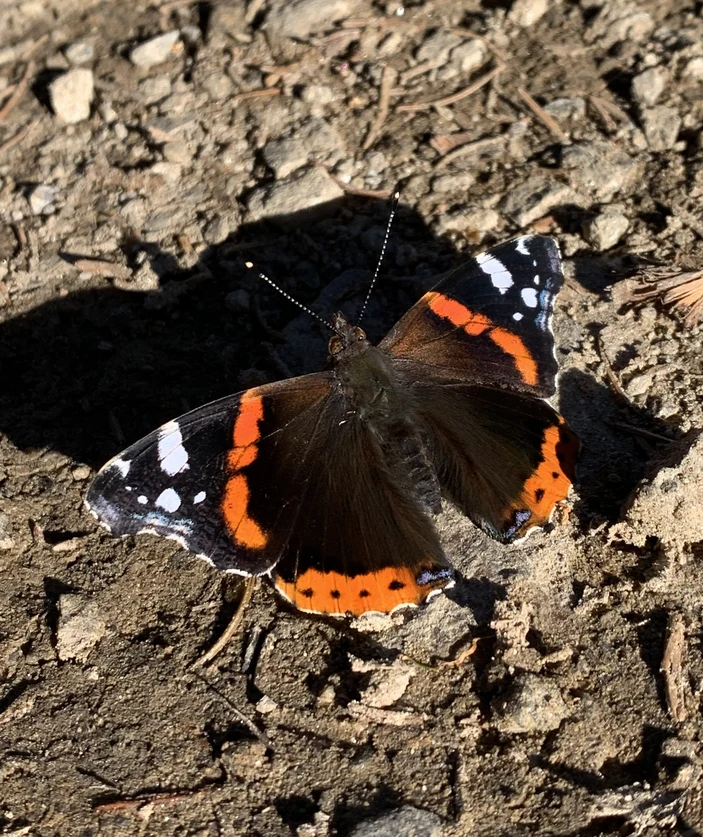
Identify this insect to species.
Vanessa atalanta
